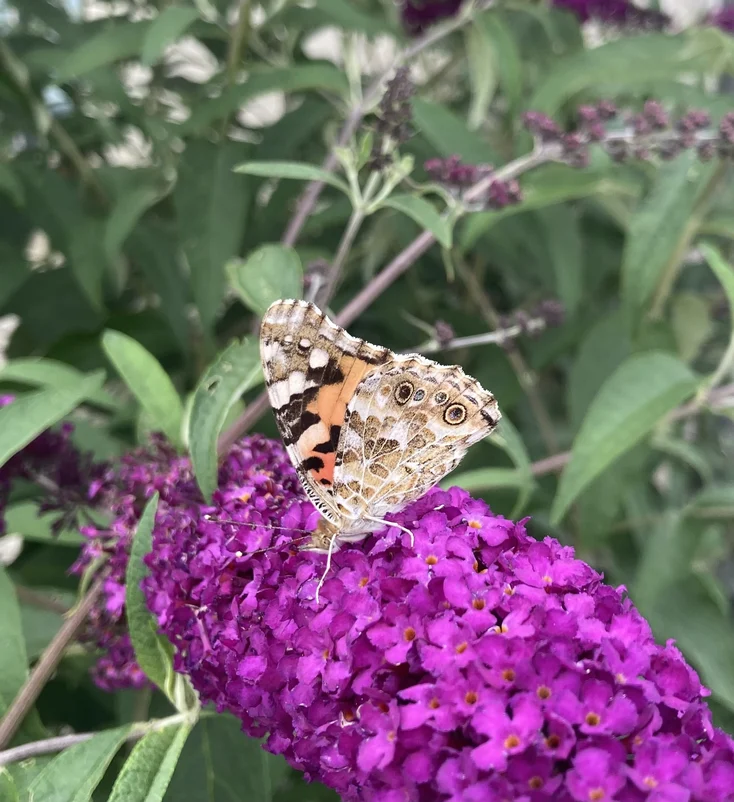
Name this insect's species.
Vanessa cardui
